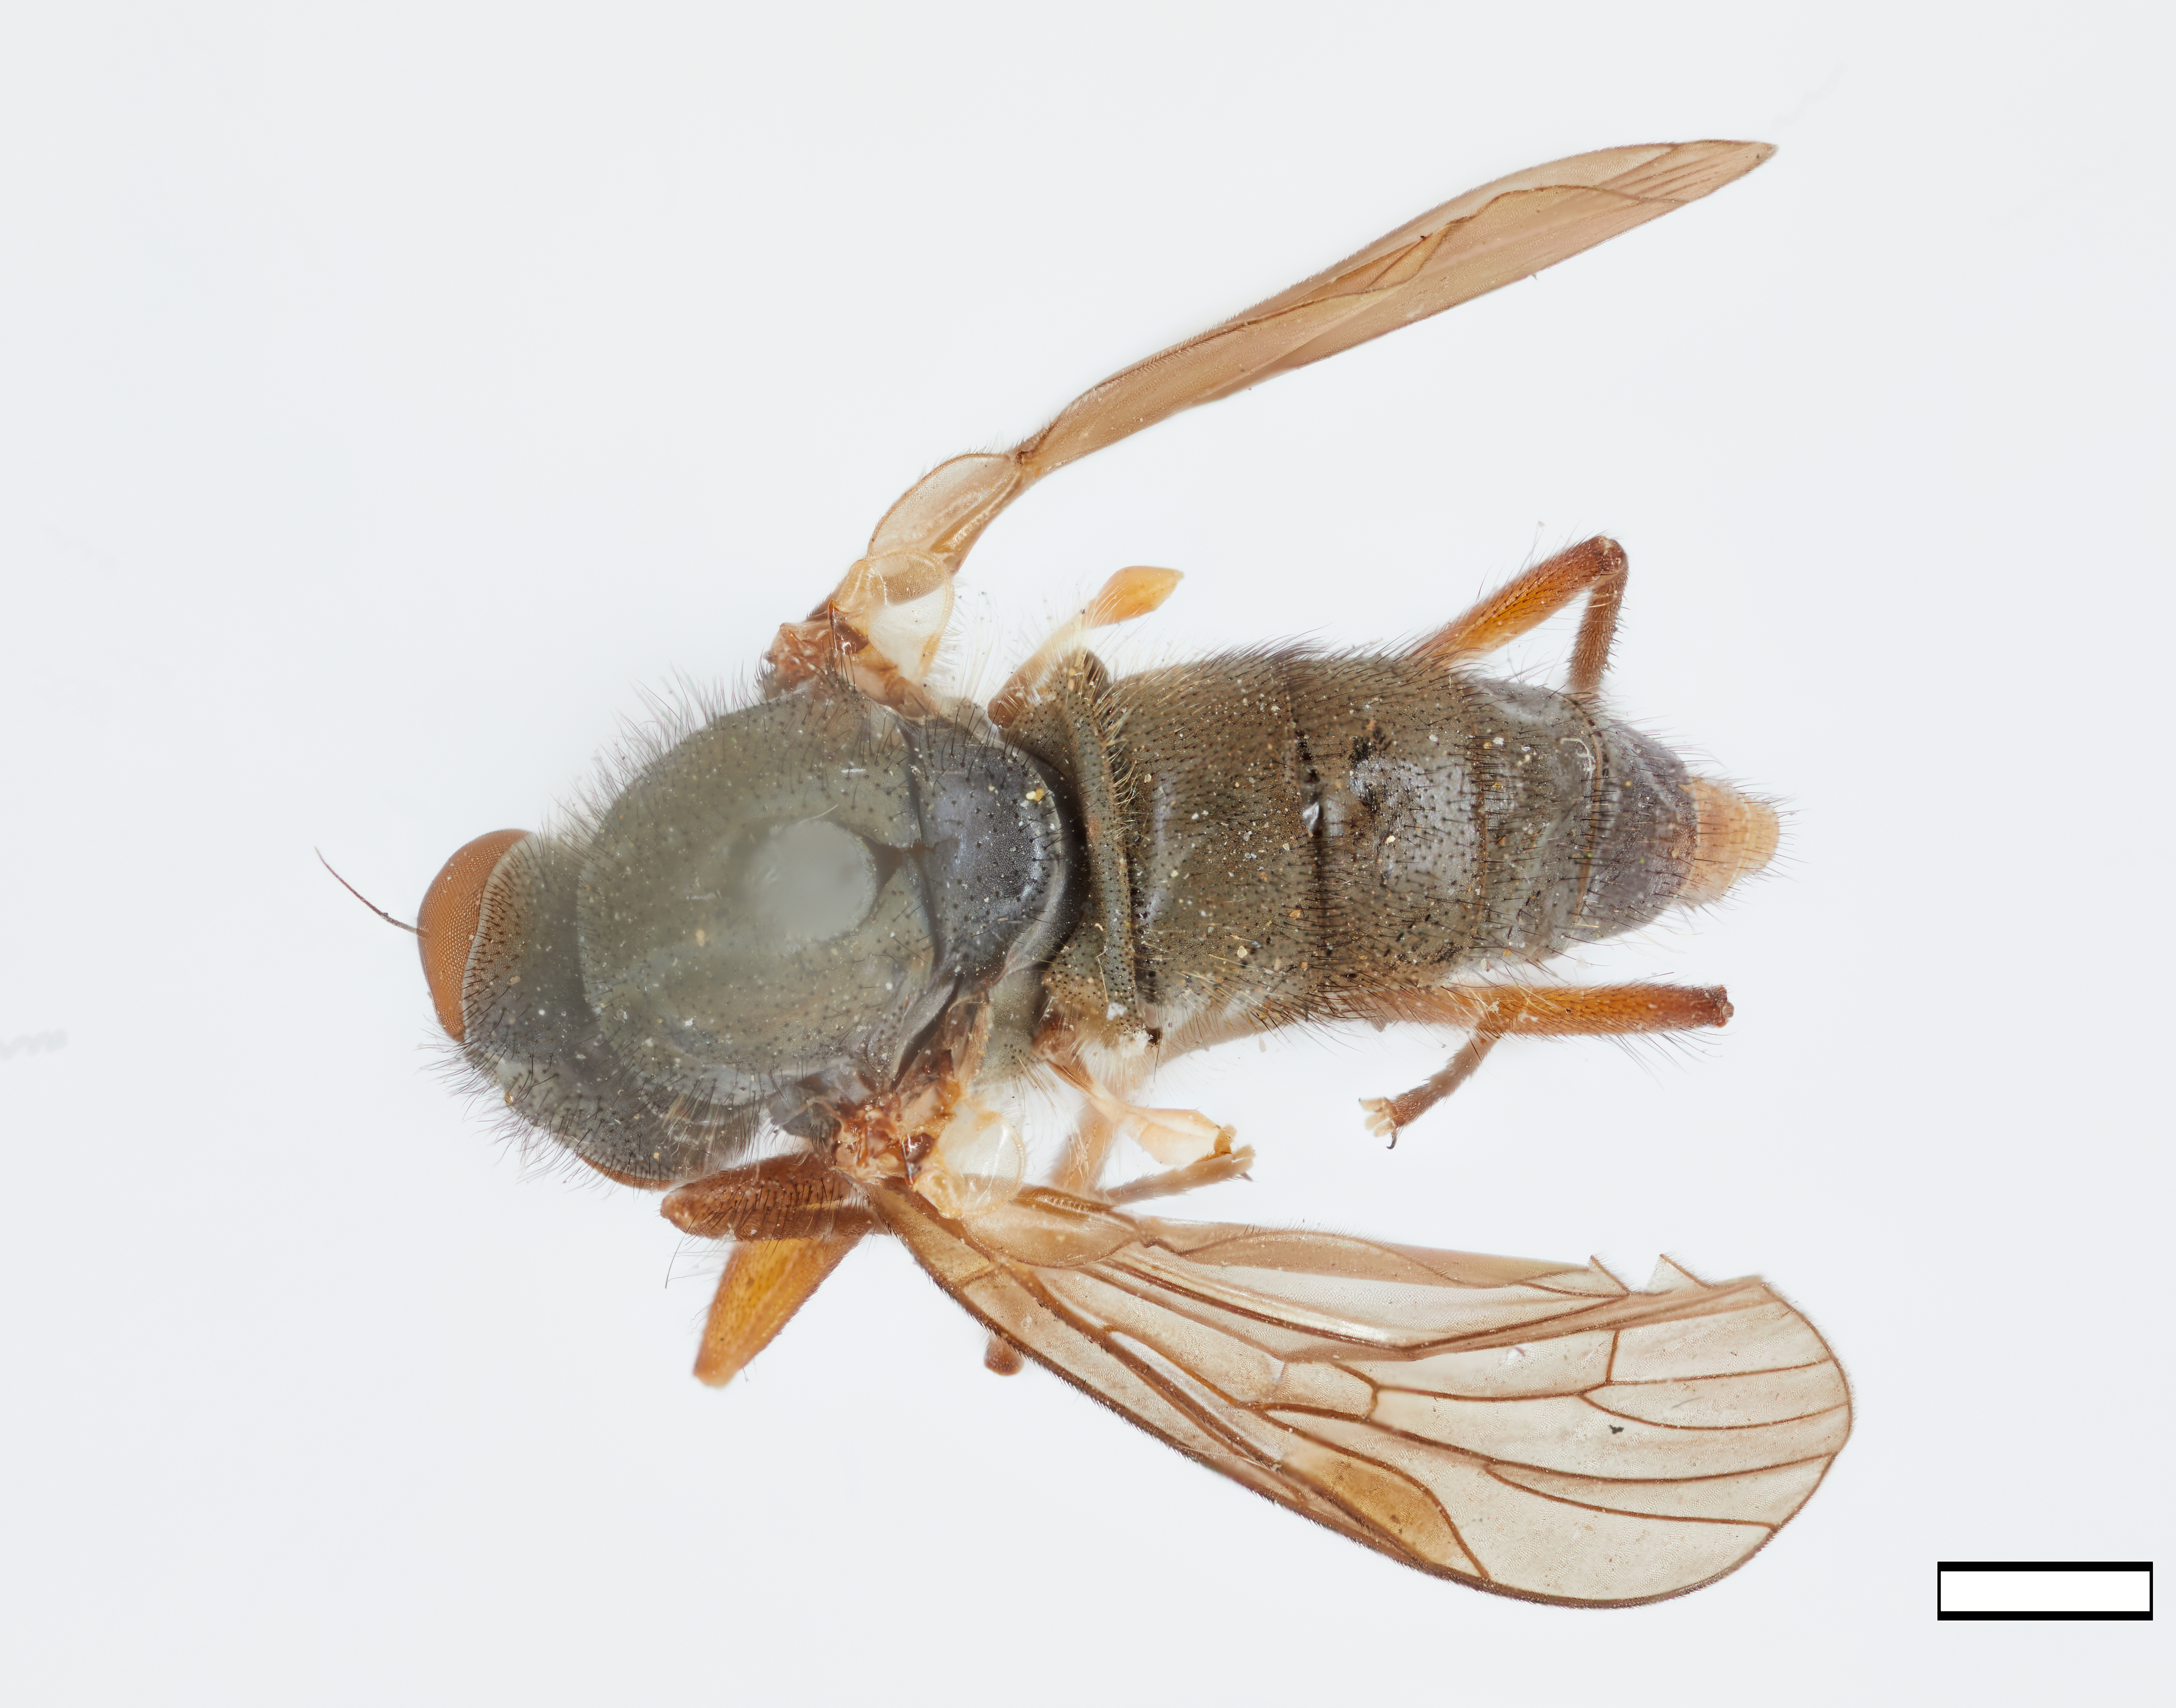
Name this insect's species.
Symphoromyia modesta
